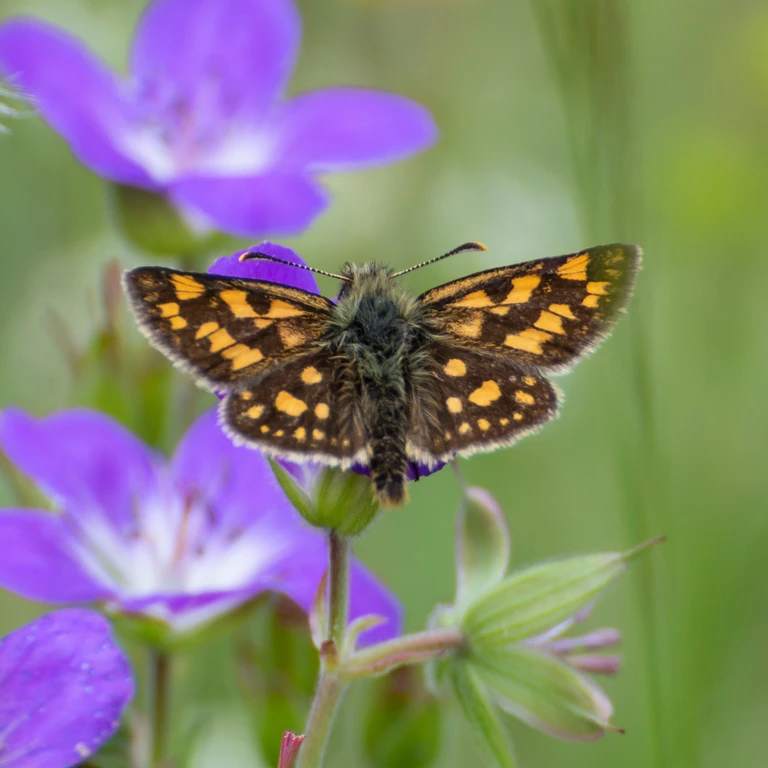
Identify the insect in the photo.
Carterocephalus palaemon
